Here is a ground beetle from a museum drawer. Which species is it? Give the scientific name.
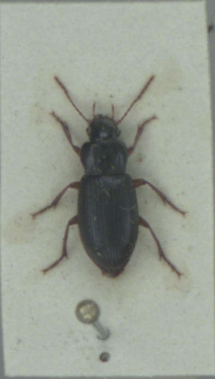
Ophonus rufibarbis
